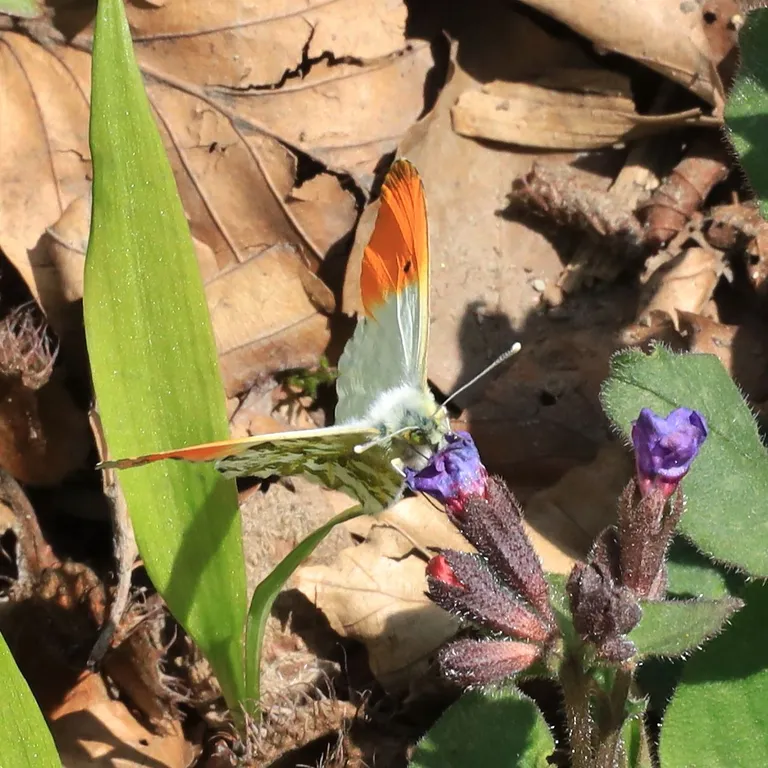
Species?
Anthocharis cardamines
